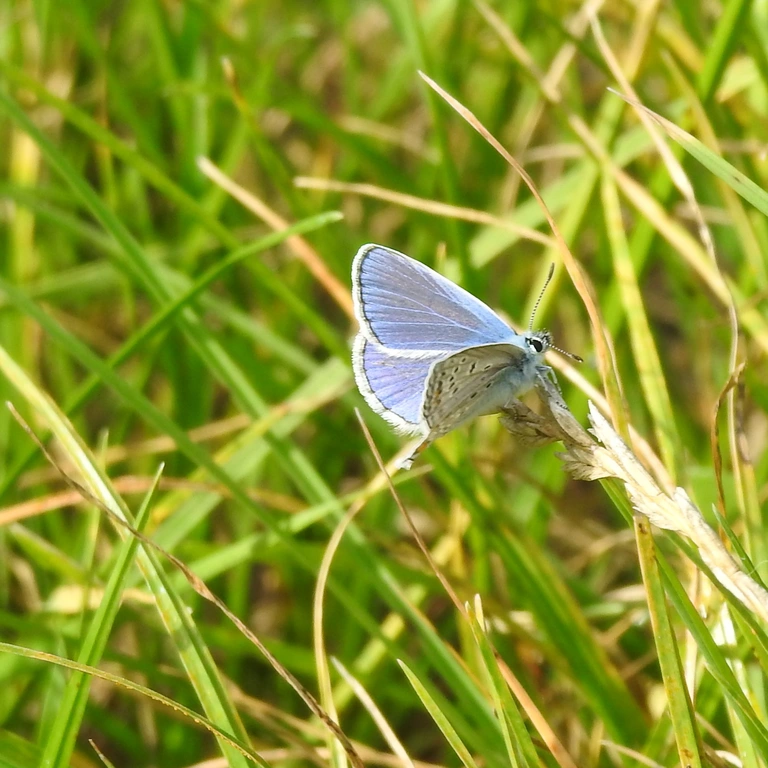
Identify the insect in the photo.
Polyommatus icarus
